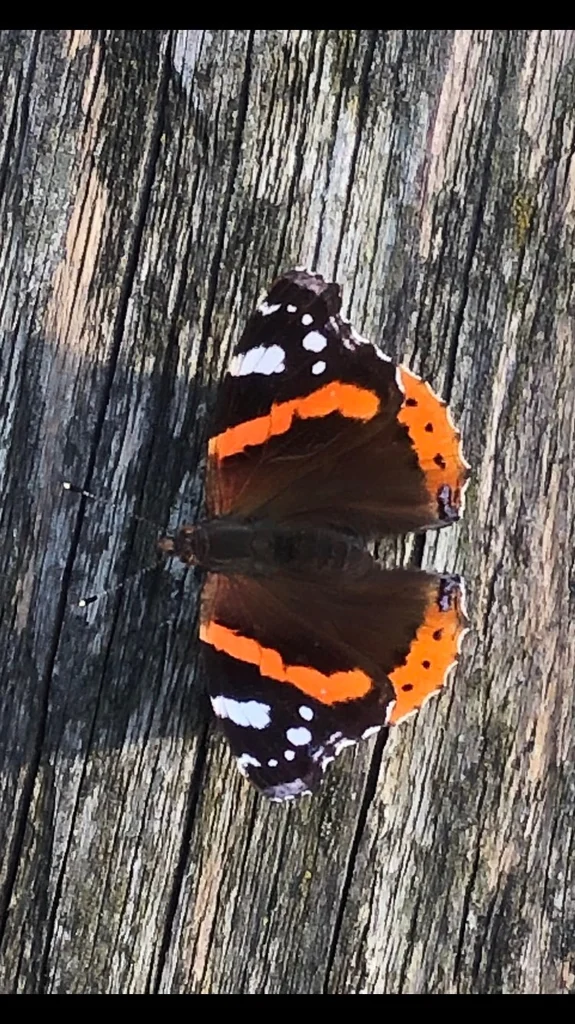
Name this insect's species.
Vanessa atalanta
